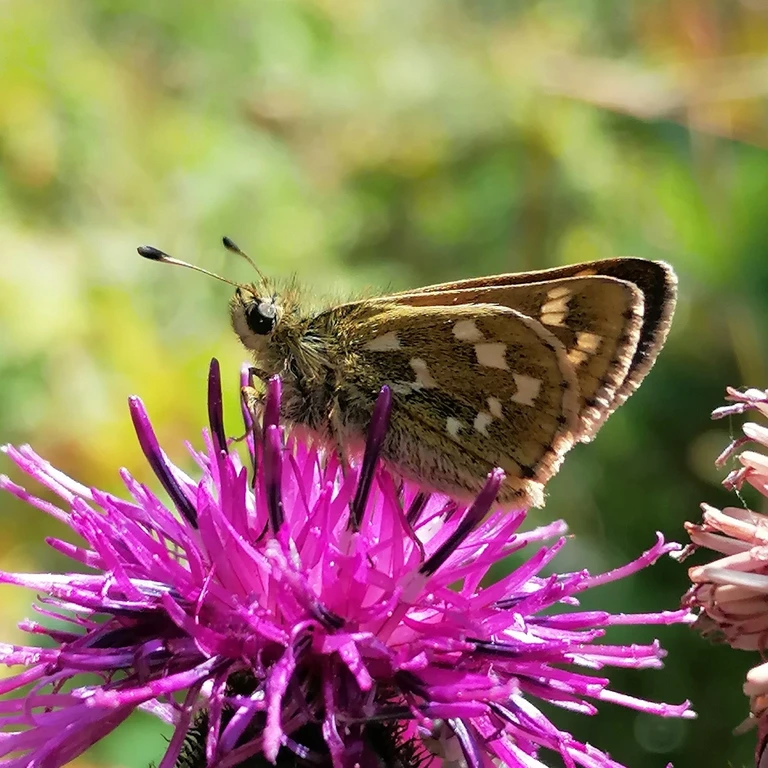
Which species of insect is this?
Hesperia comma
